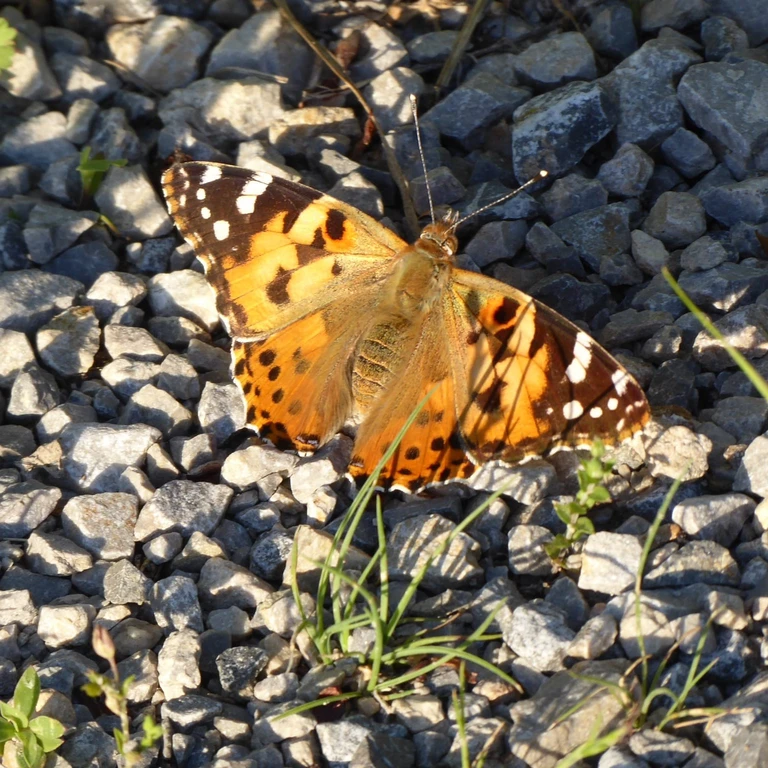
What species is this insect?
Vanessa cardui
